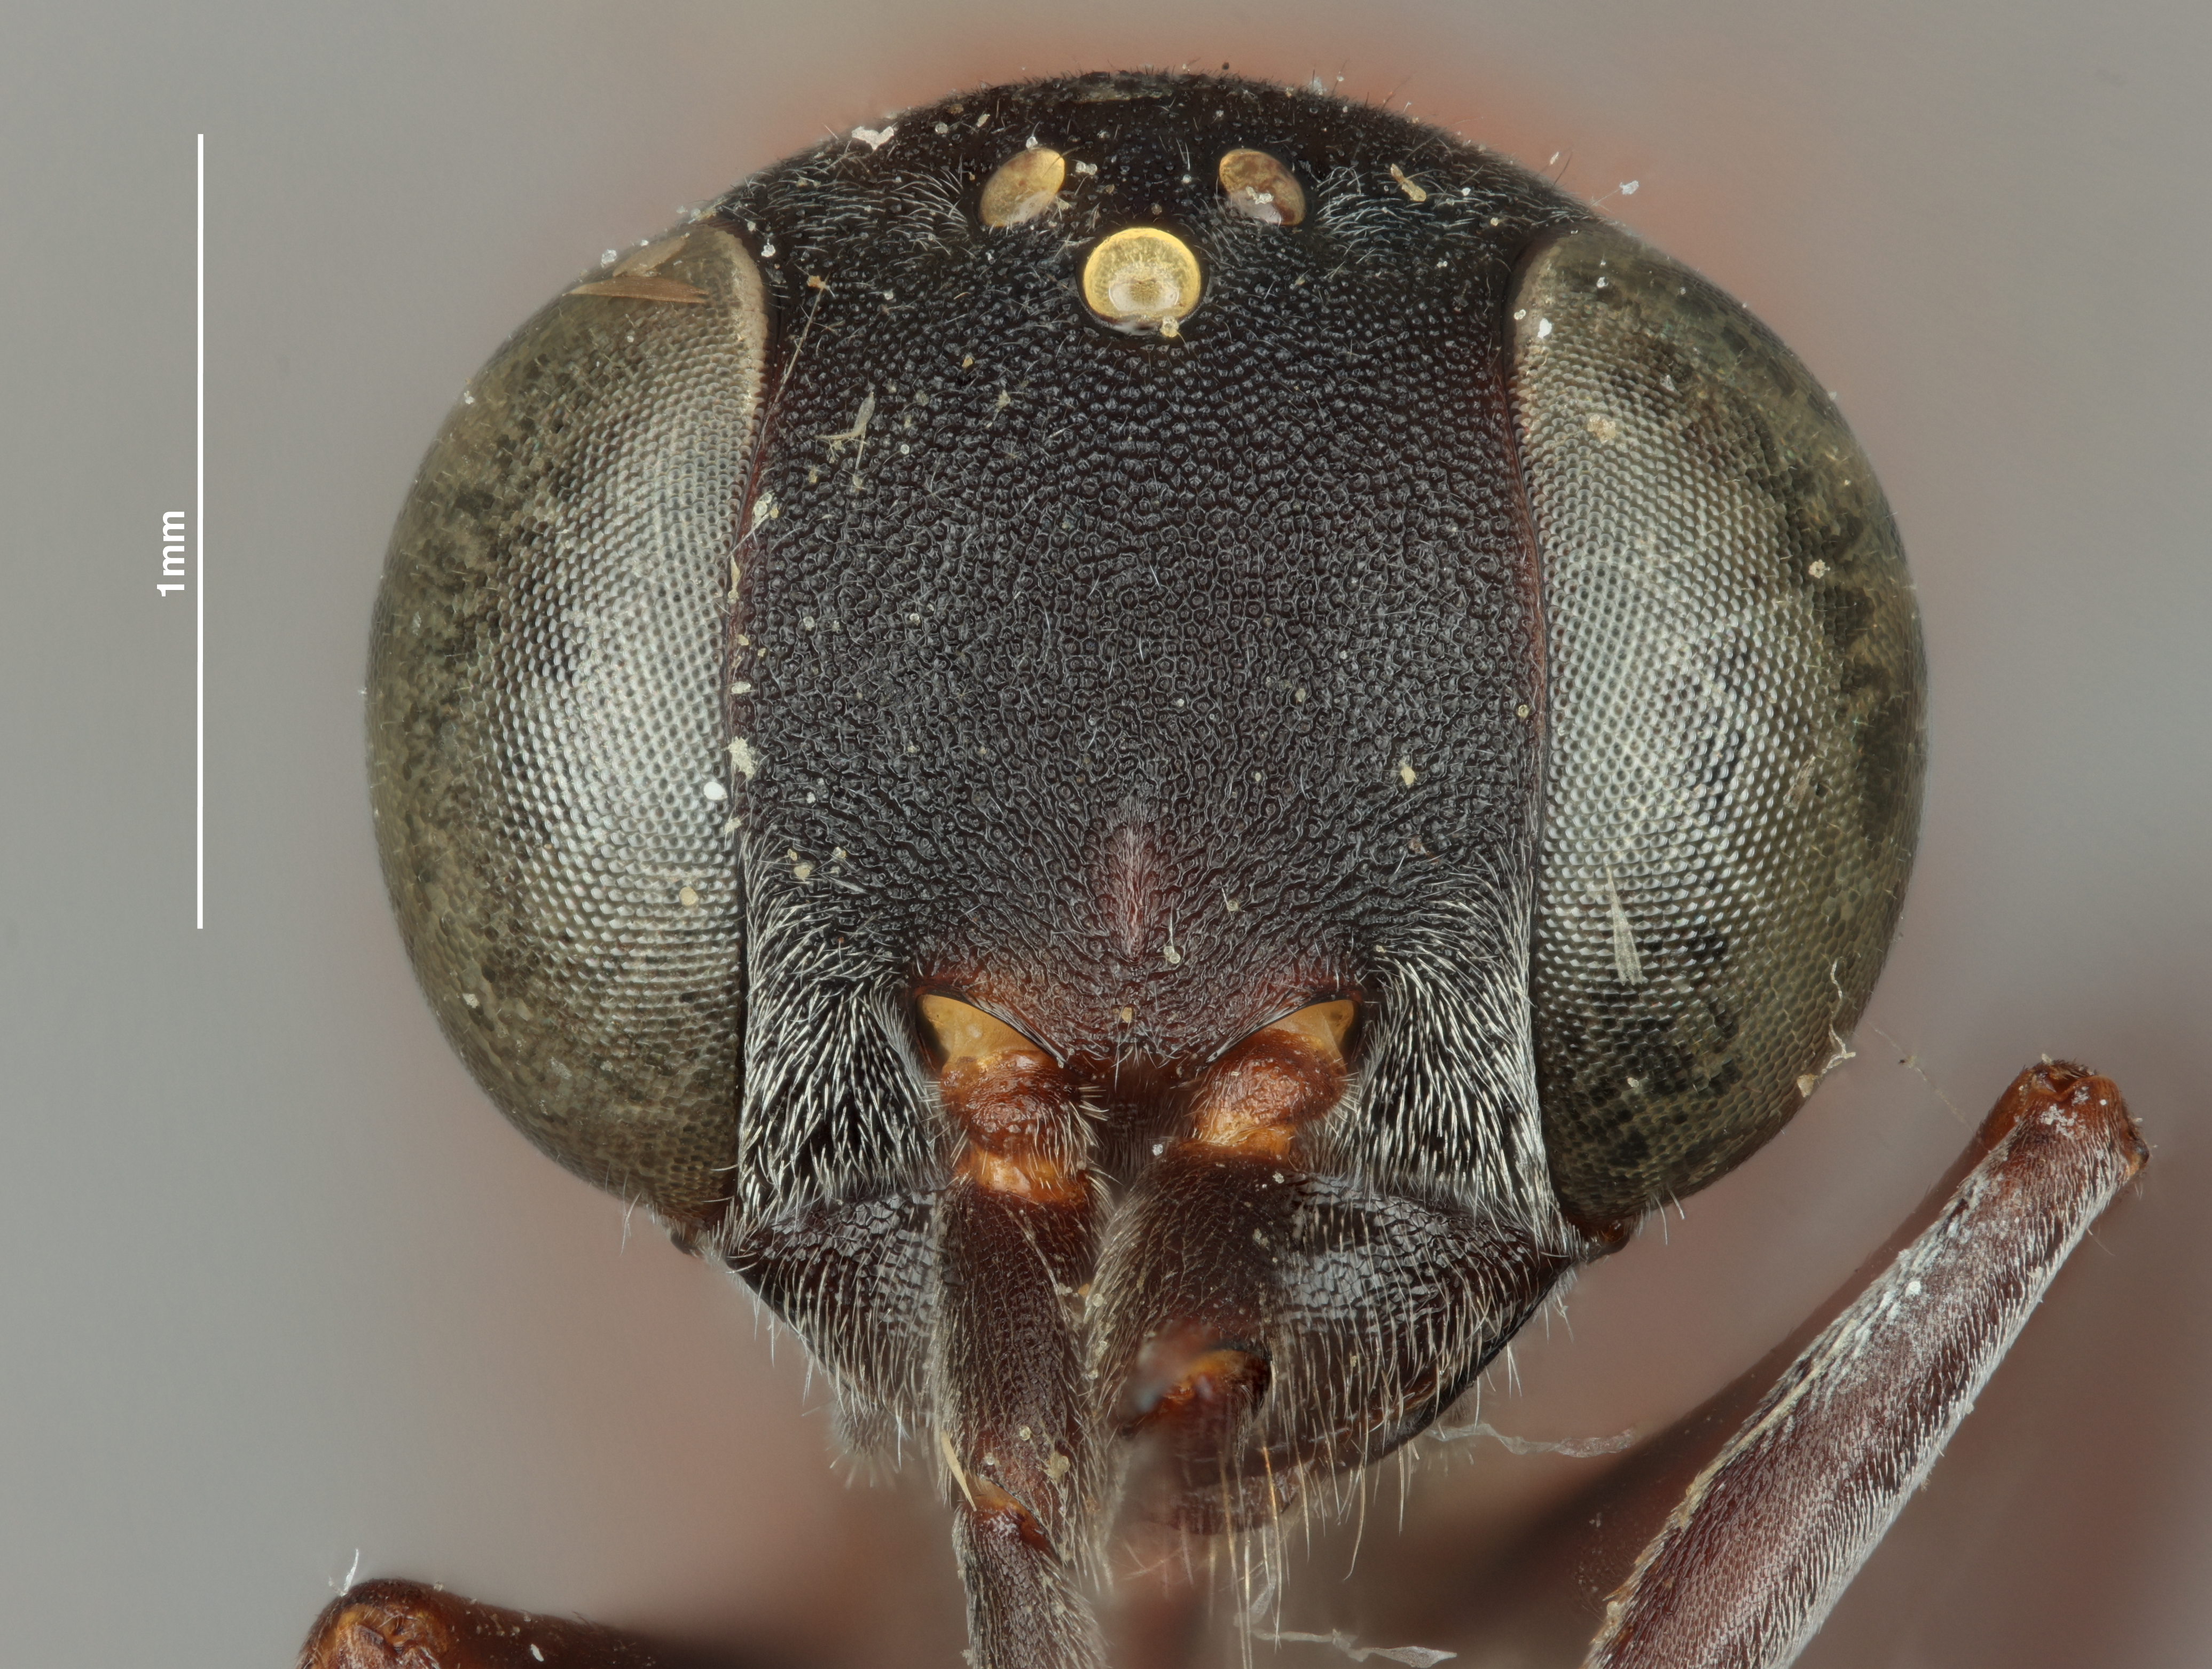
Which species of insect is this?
Meragenia rufithorax
